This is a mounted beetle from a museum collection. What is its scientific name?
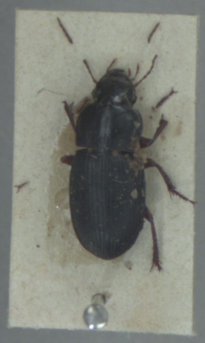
Harpalus rubripes
